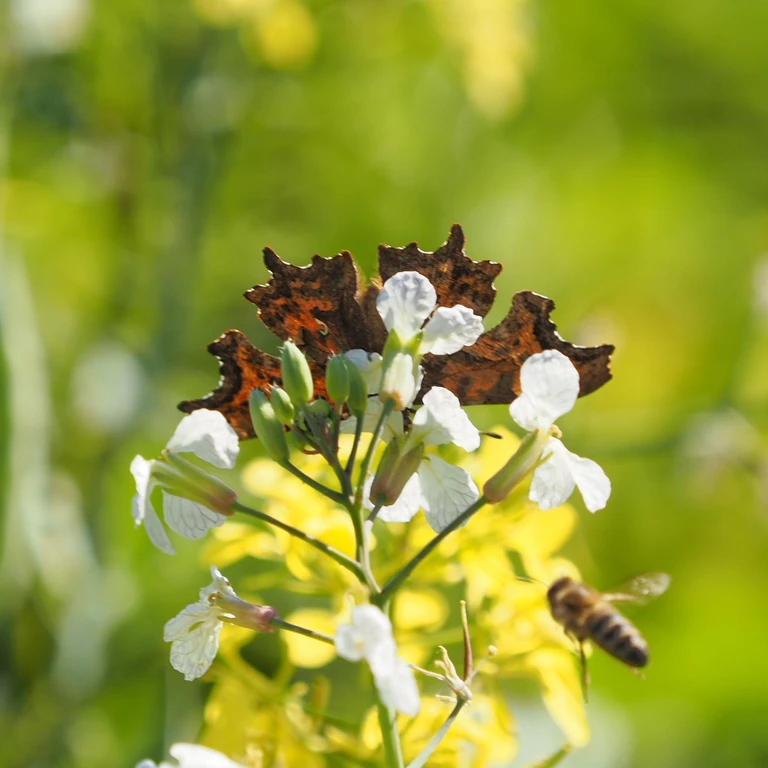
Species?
Polygonia c-album
